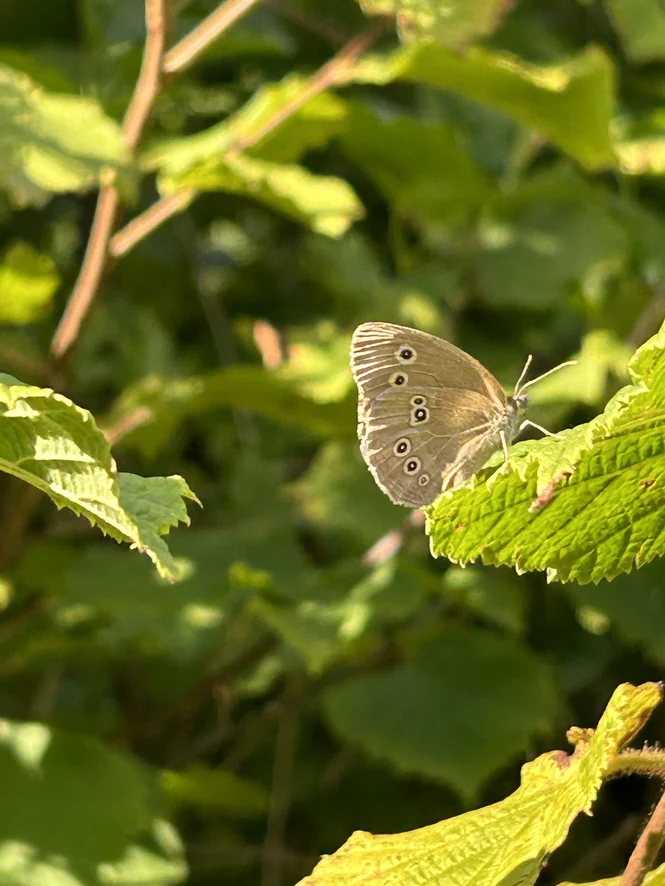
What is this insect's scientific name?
Aphantopus hyperantus
